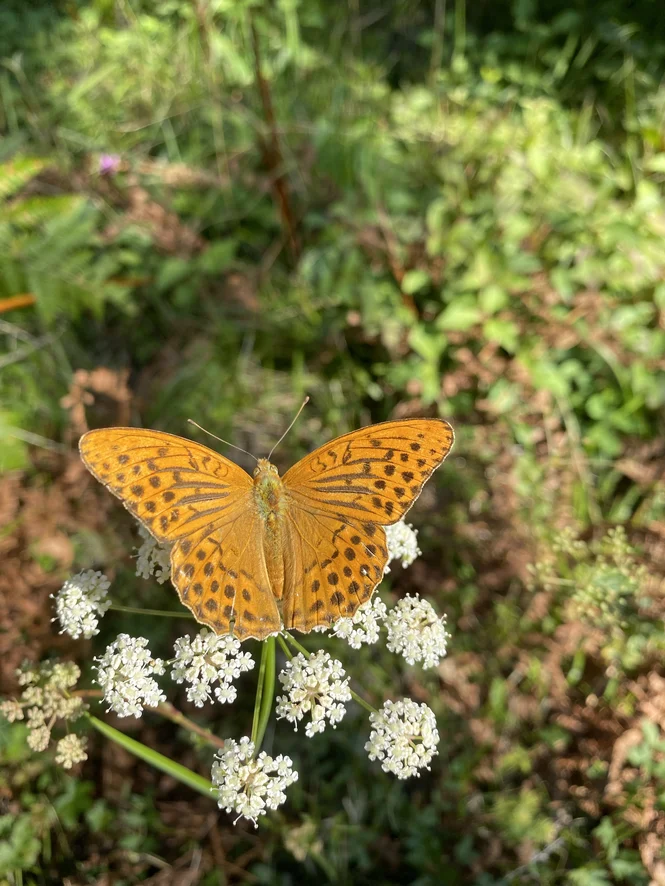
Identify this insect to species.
Argynnis paphia
